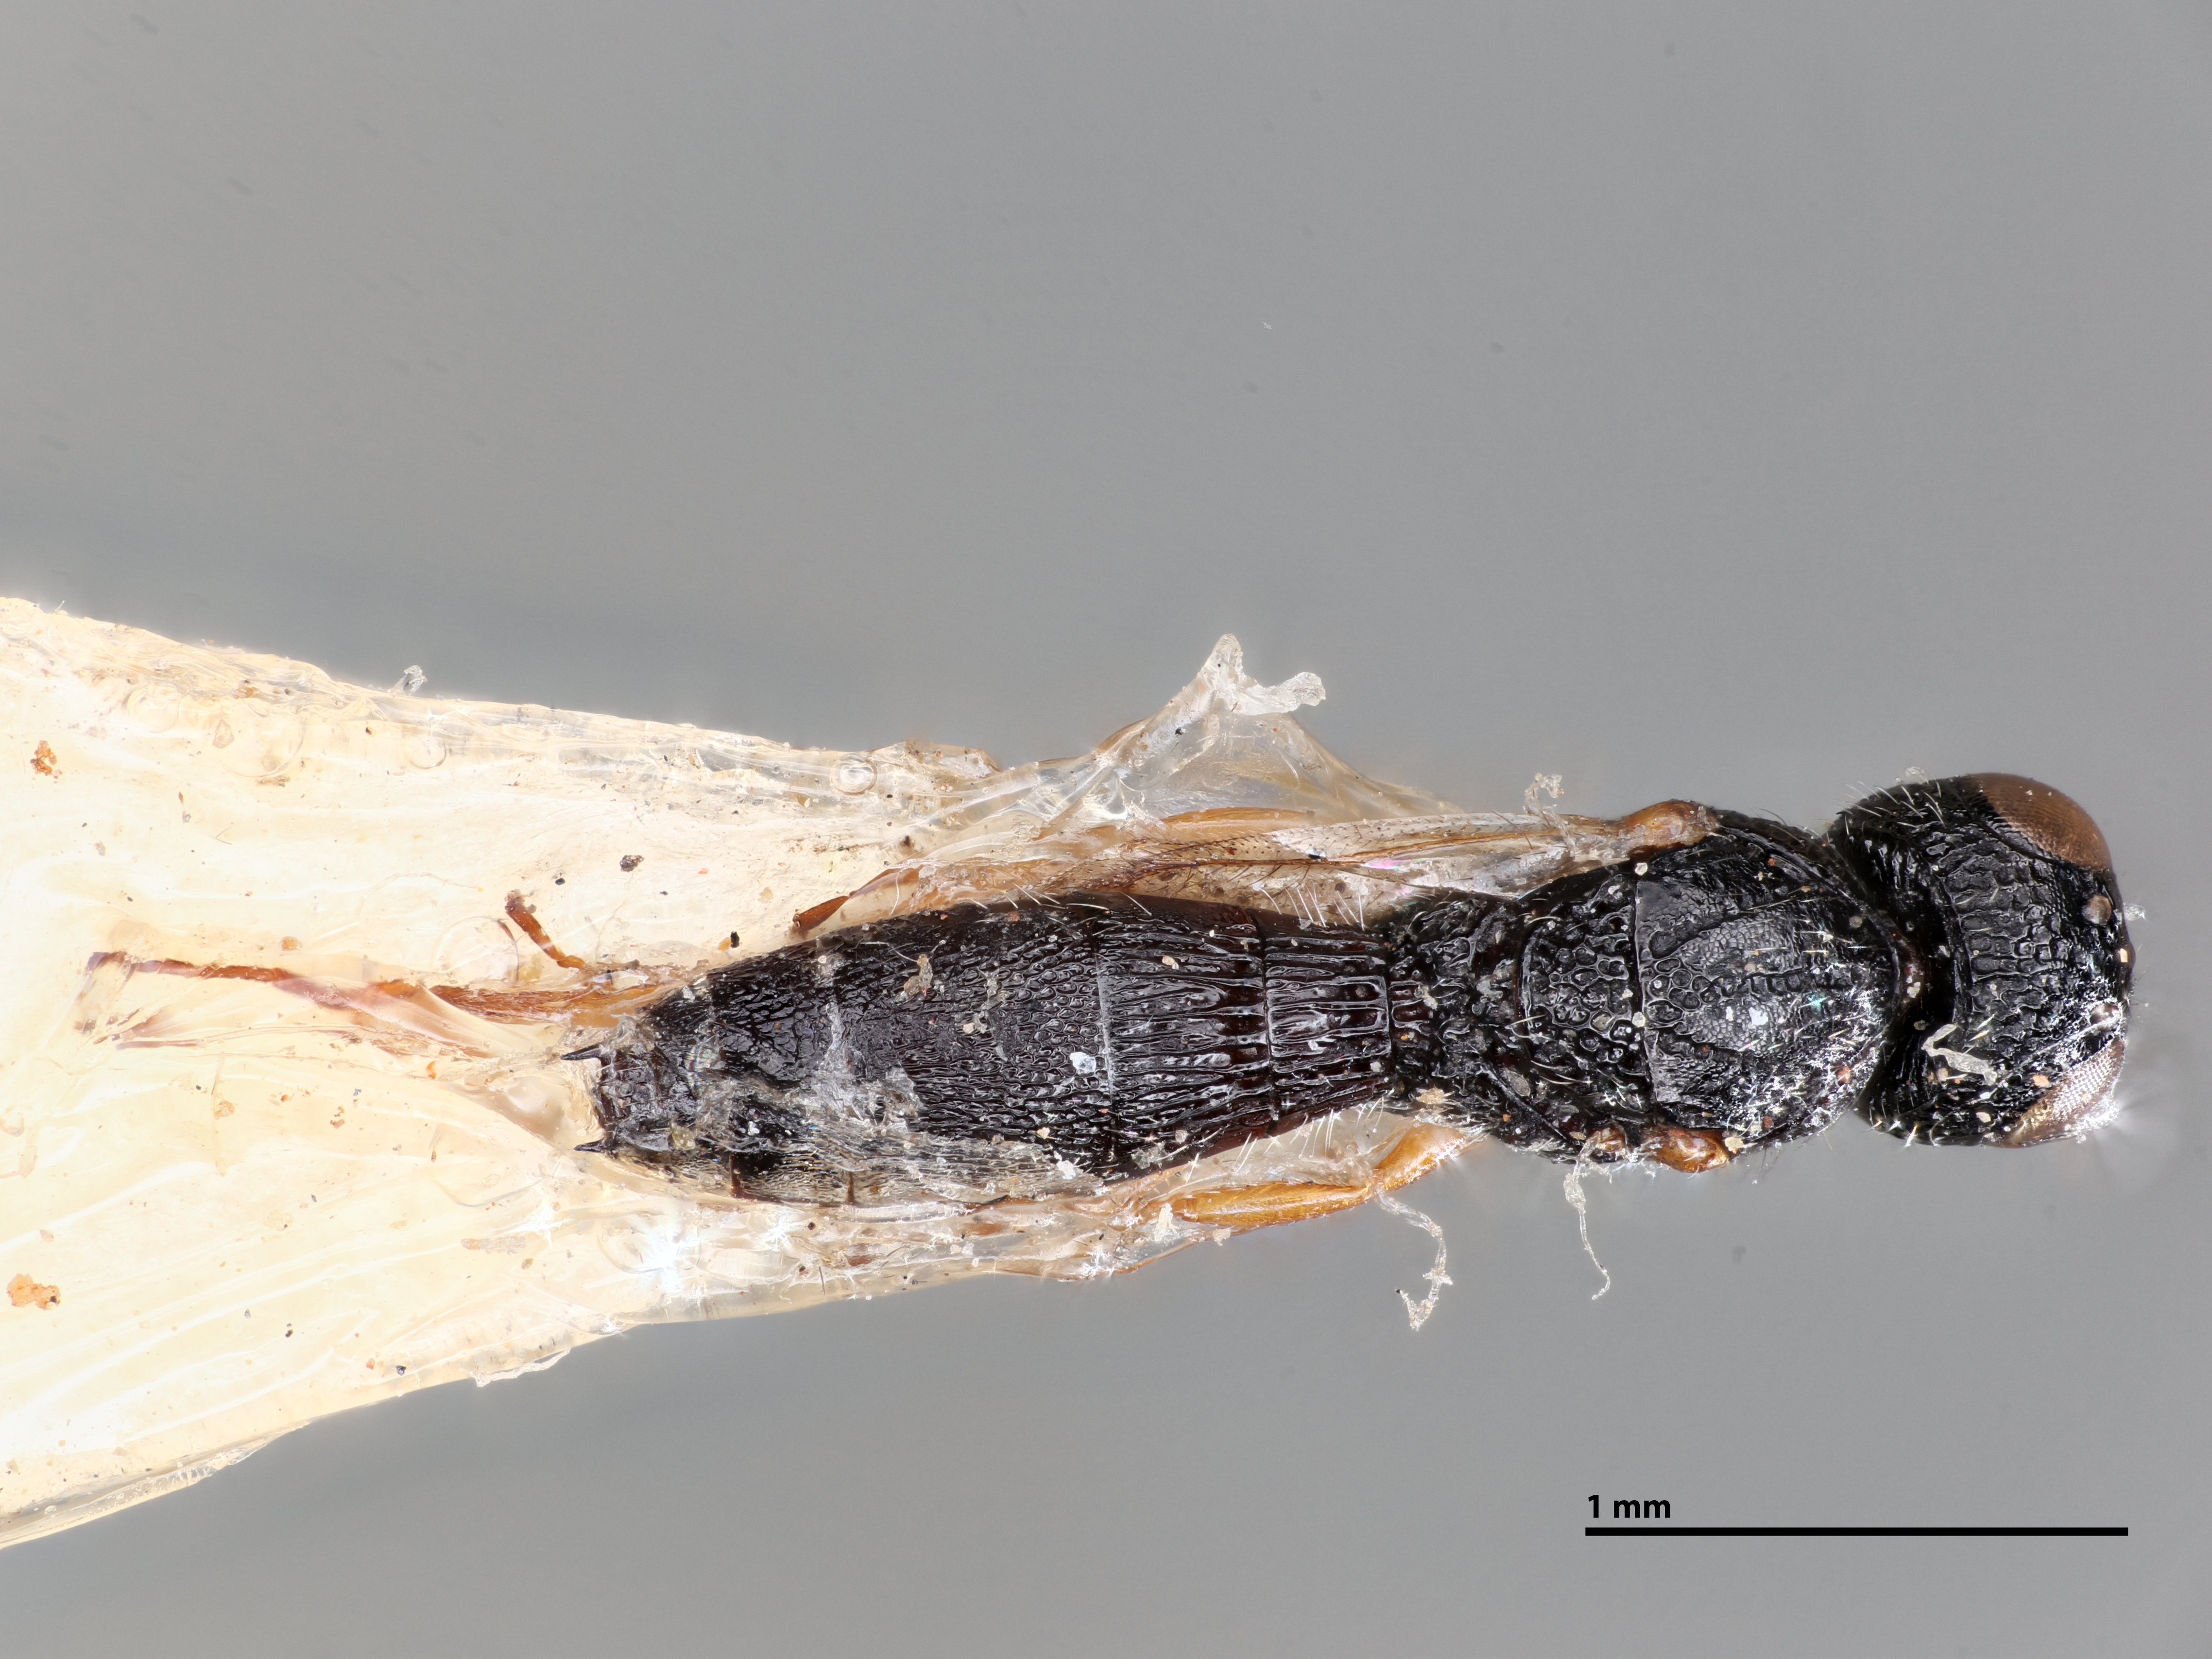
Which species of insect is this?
Baryconus bispinosus
